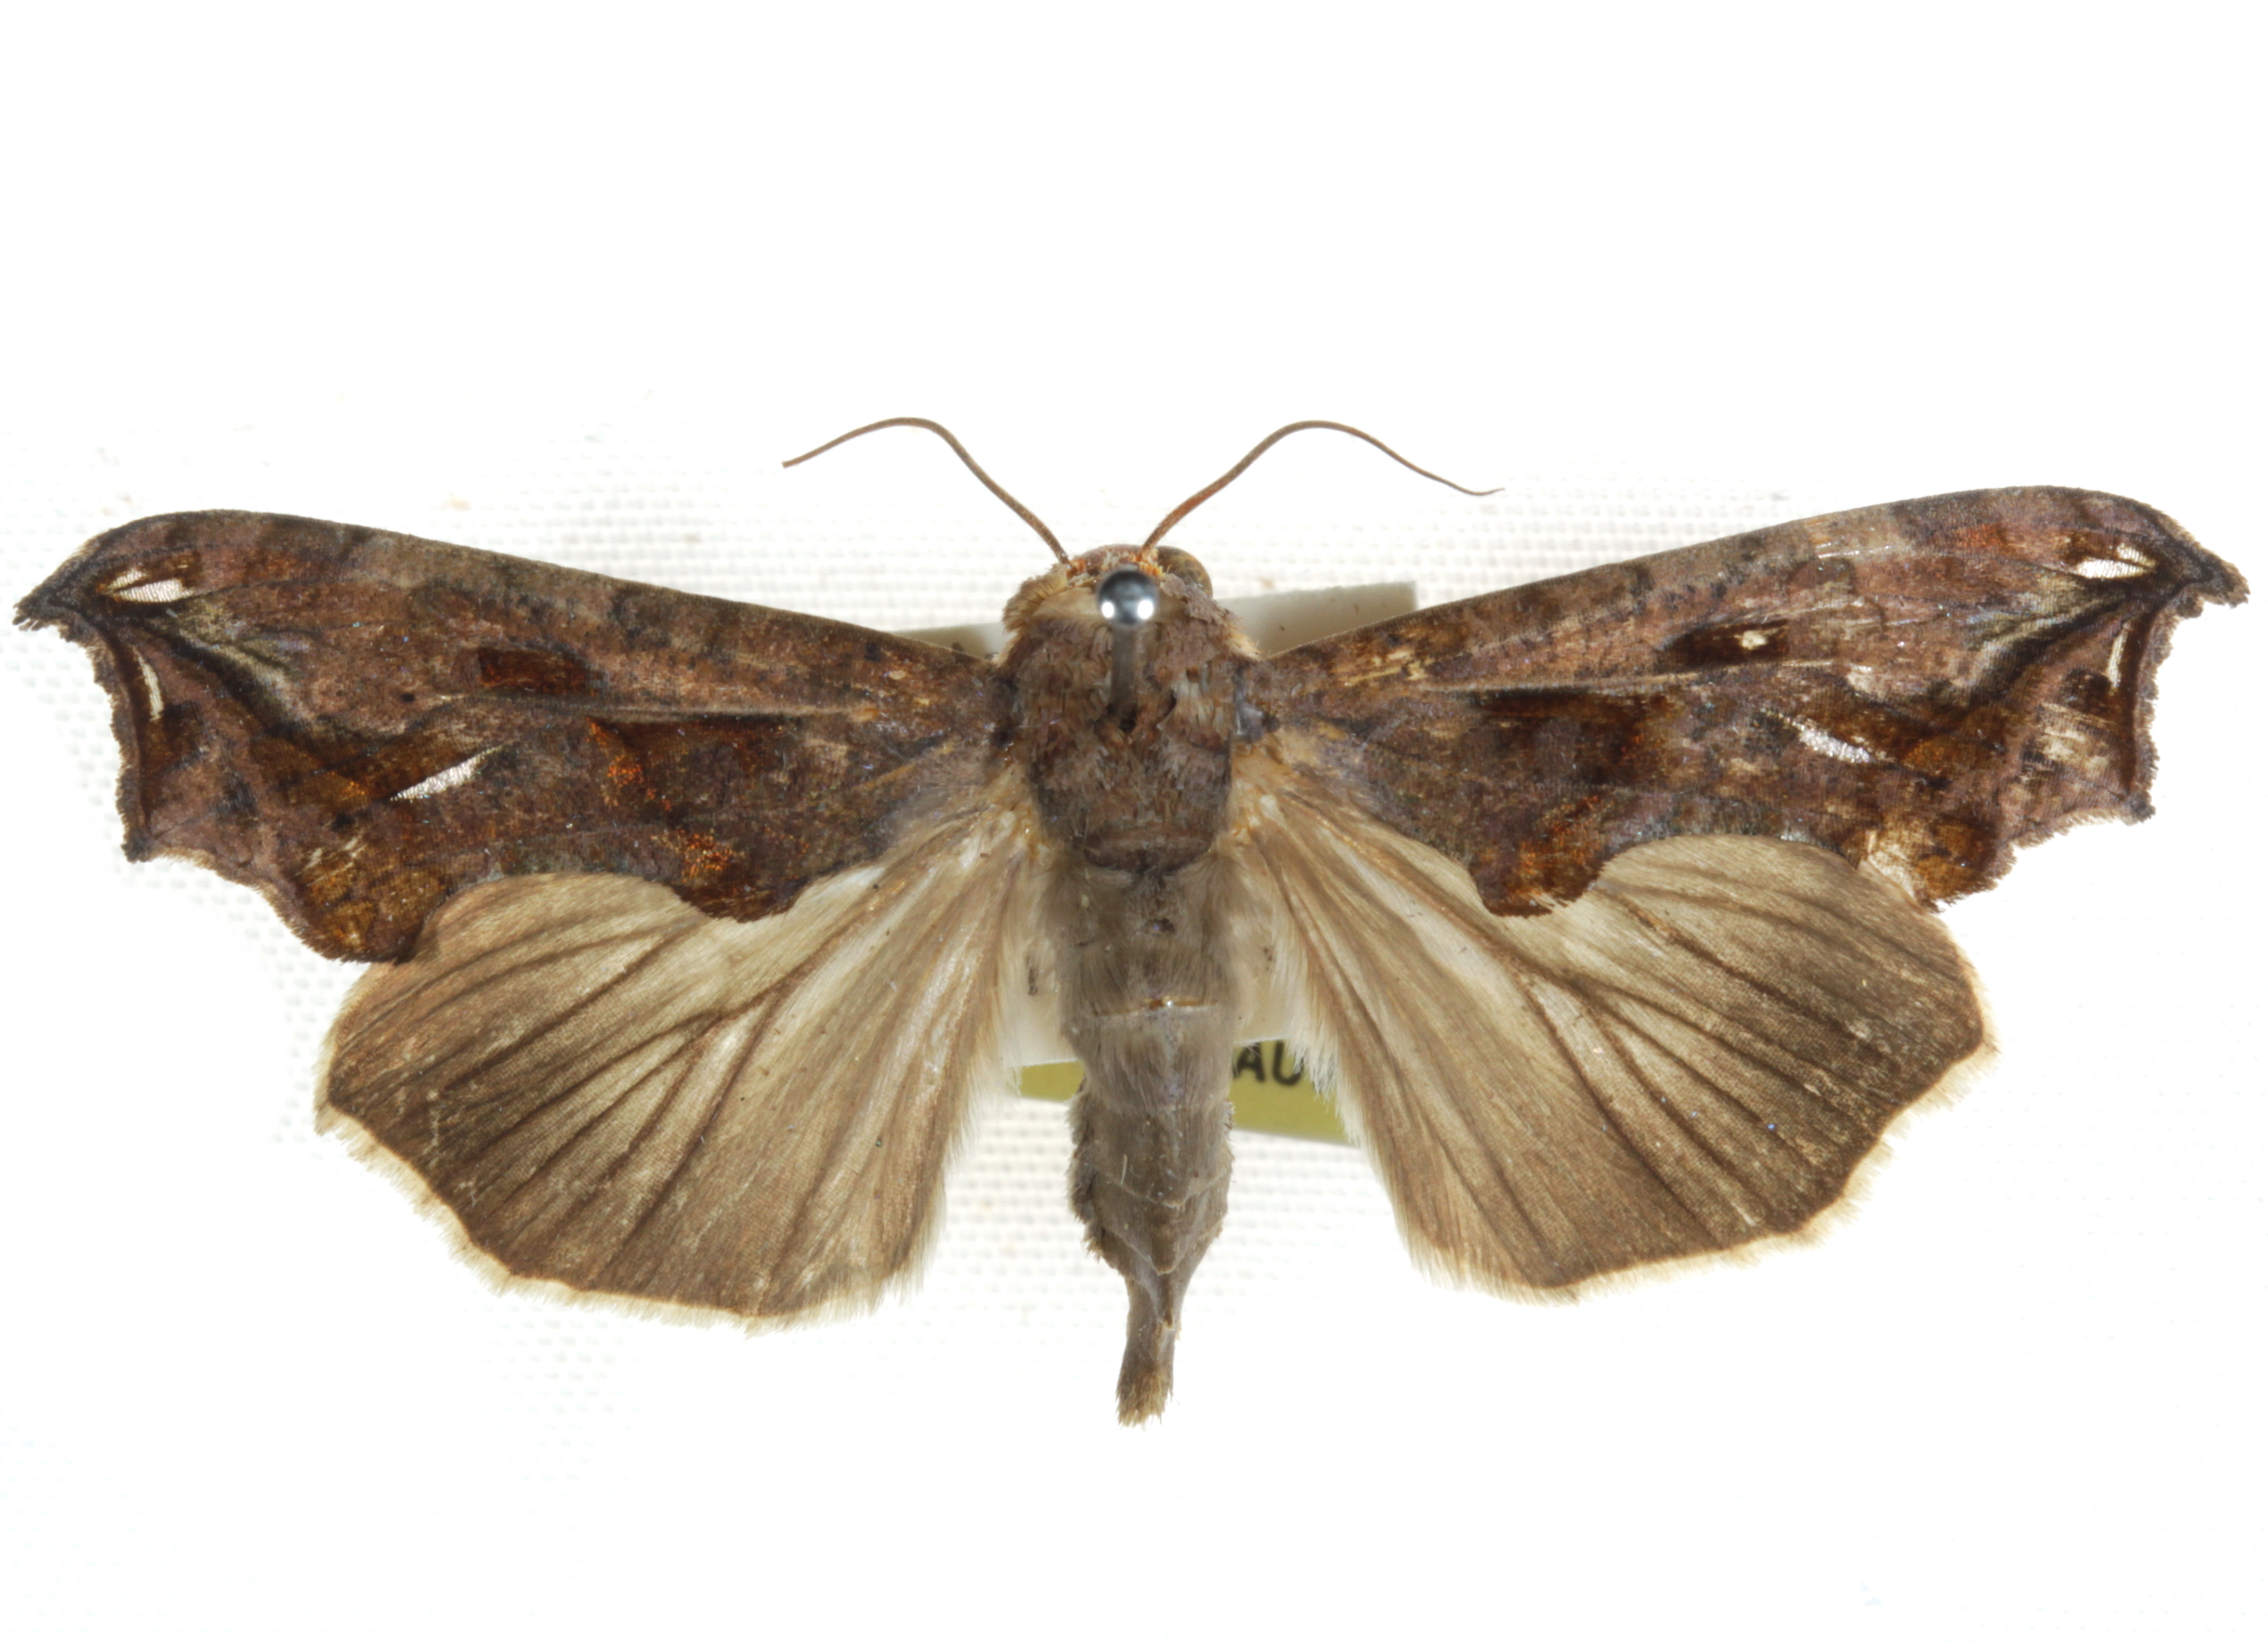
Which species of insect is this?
Oraesia provocans
